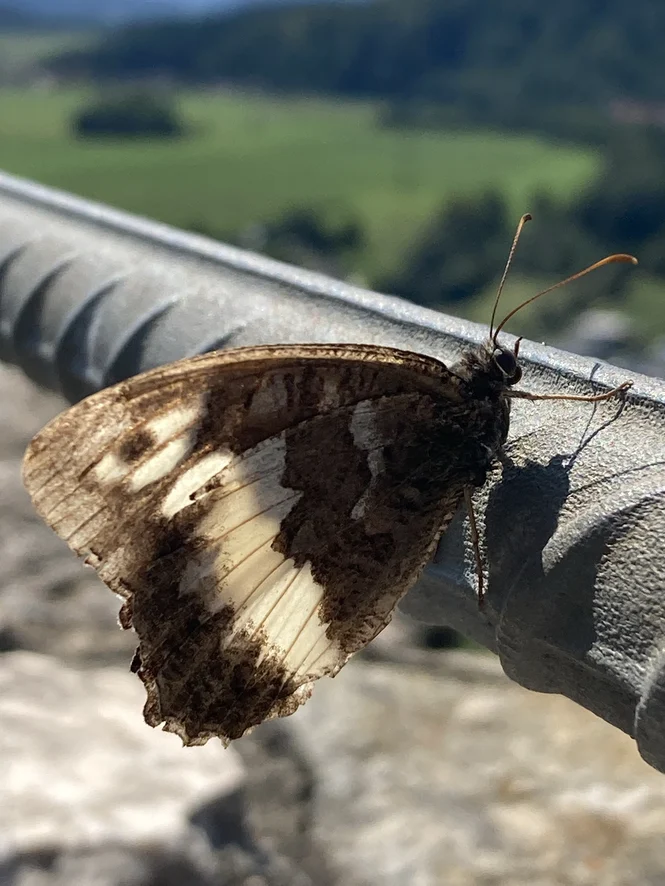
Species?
Brintesia circe
